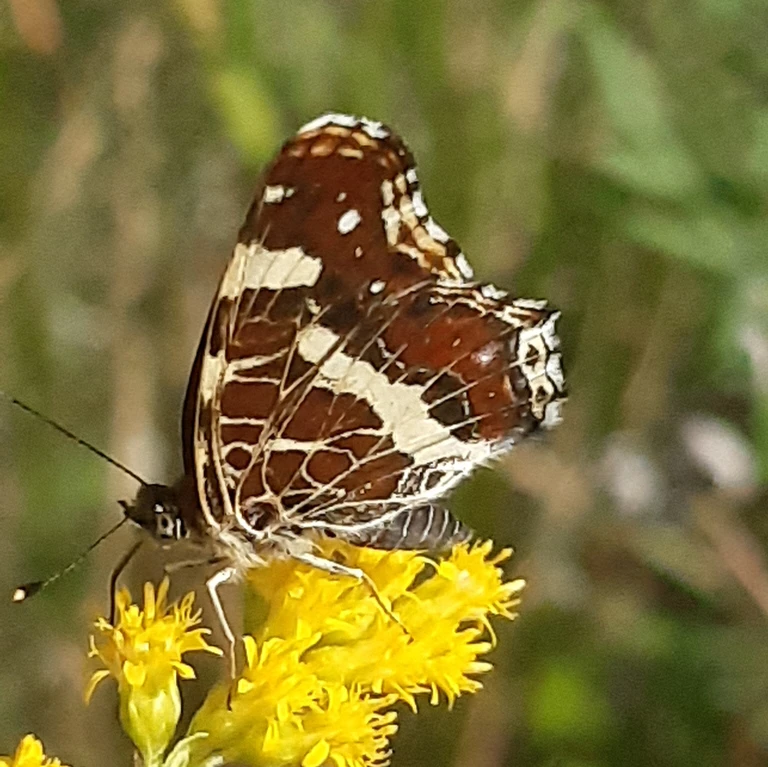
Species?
Araschnia levana
